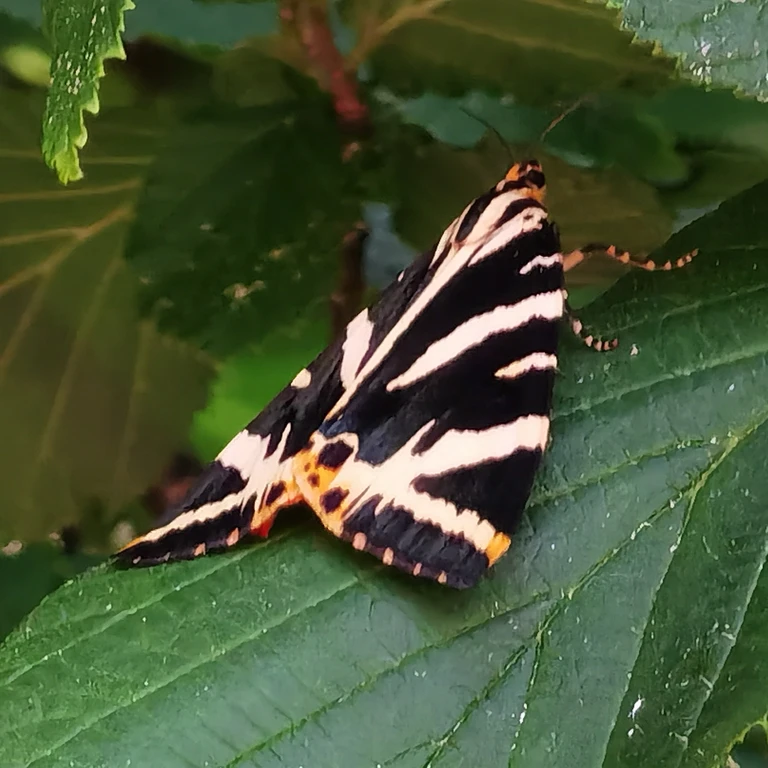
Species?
Euplagia quadripunctaria
